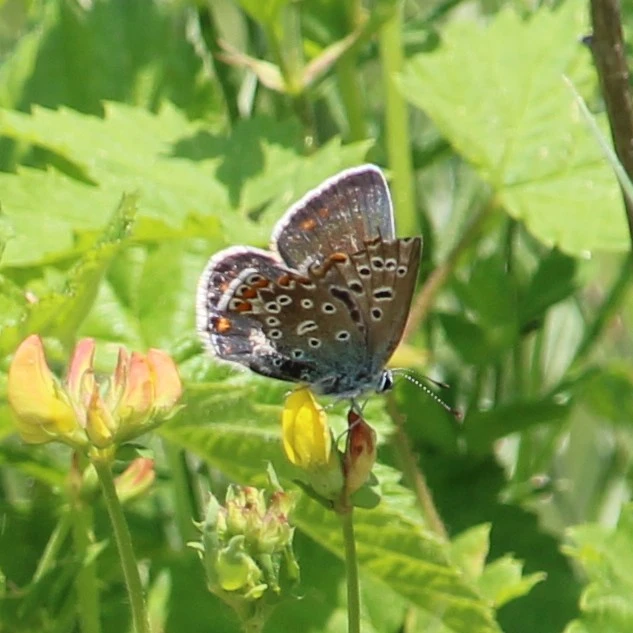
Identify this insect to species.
Polyommatus icarus
